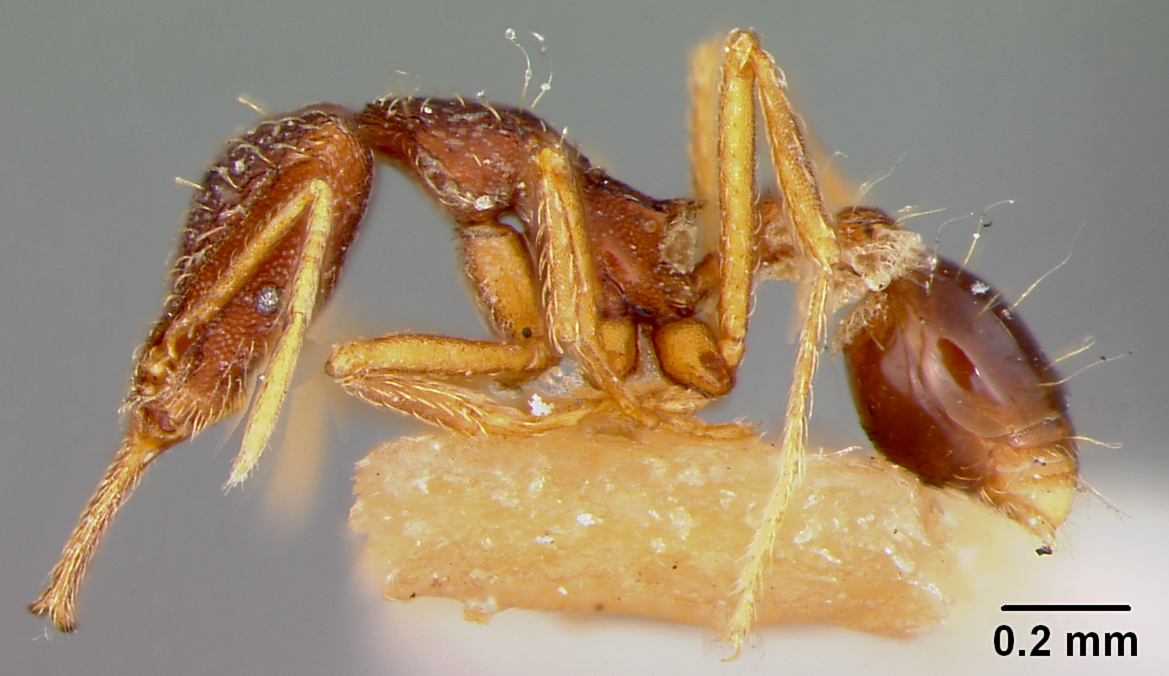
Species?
Strumigenys micretes
